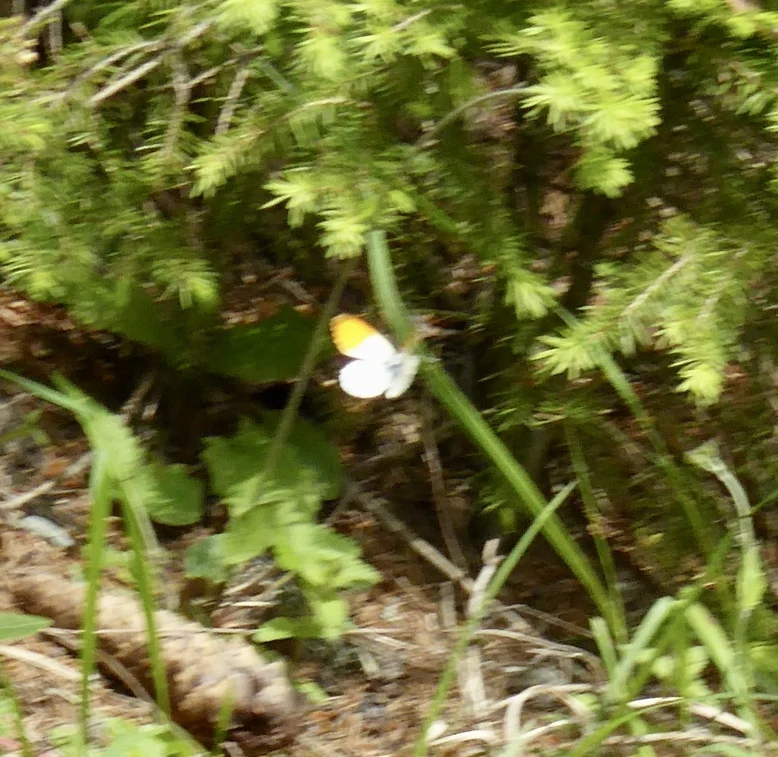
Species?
Anthocharis cardamines
